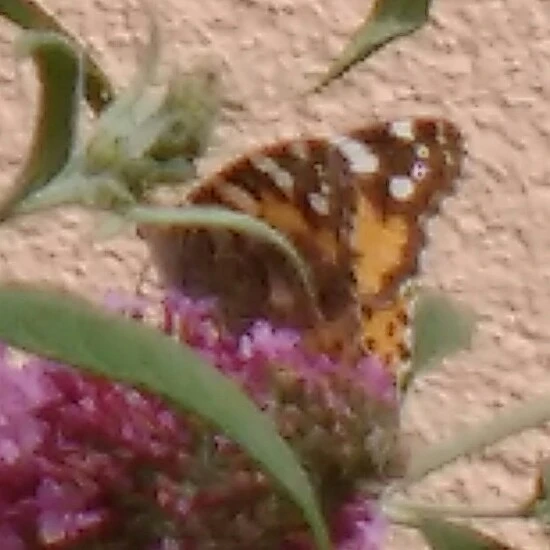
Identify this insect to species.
Vanessa cardui
